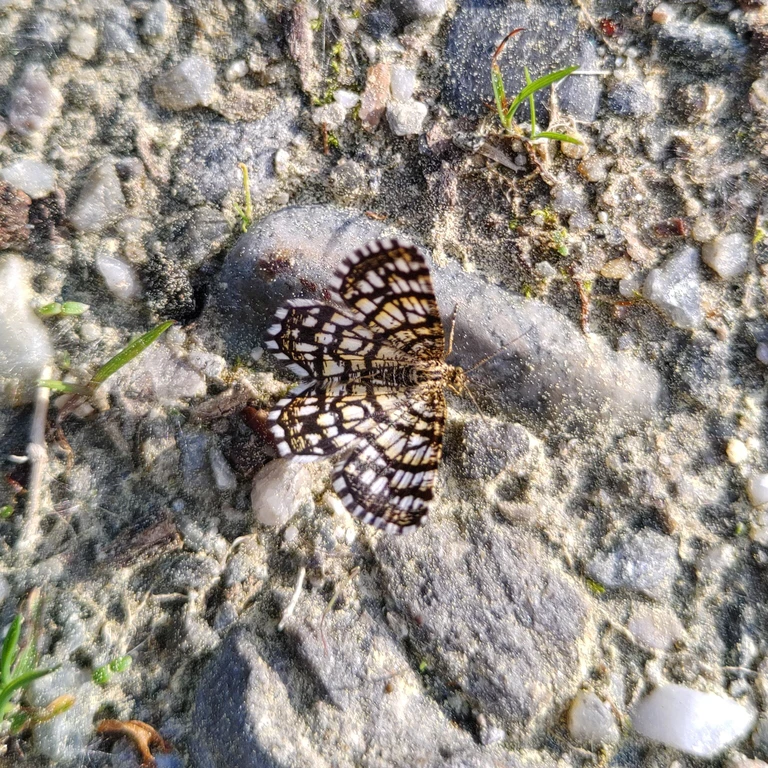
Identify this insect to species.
Chiasmia clathrata
